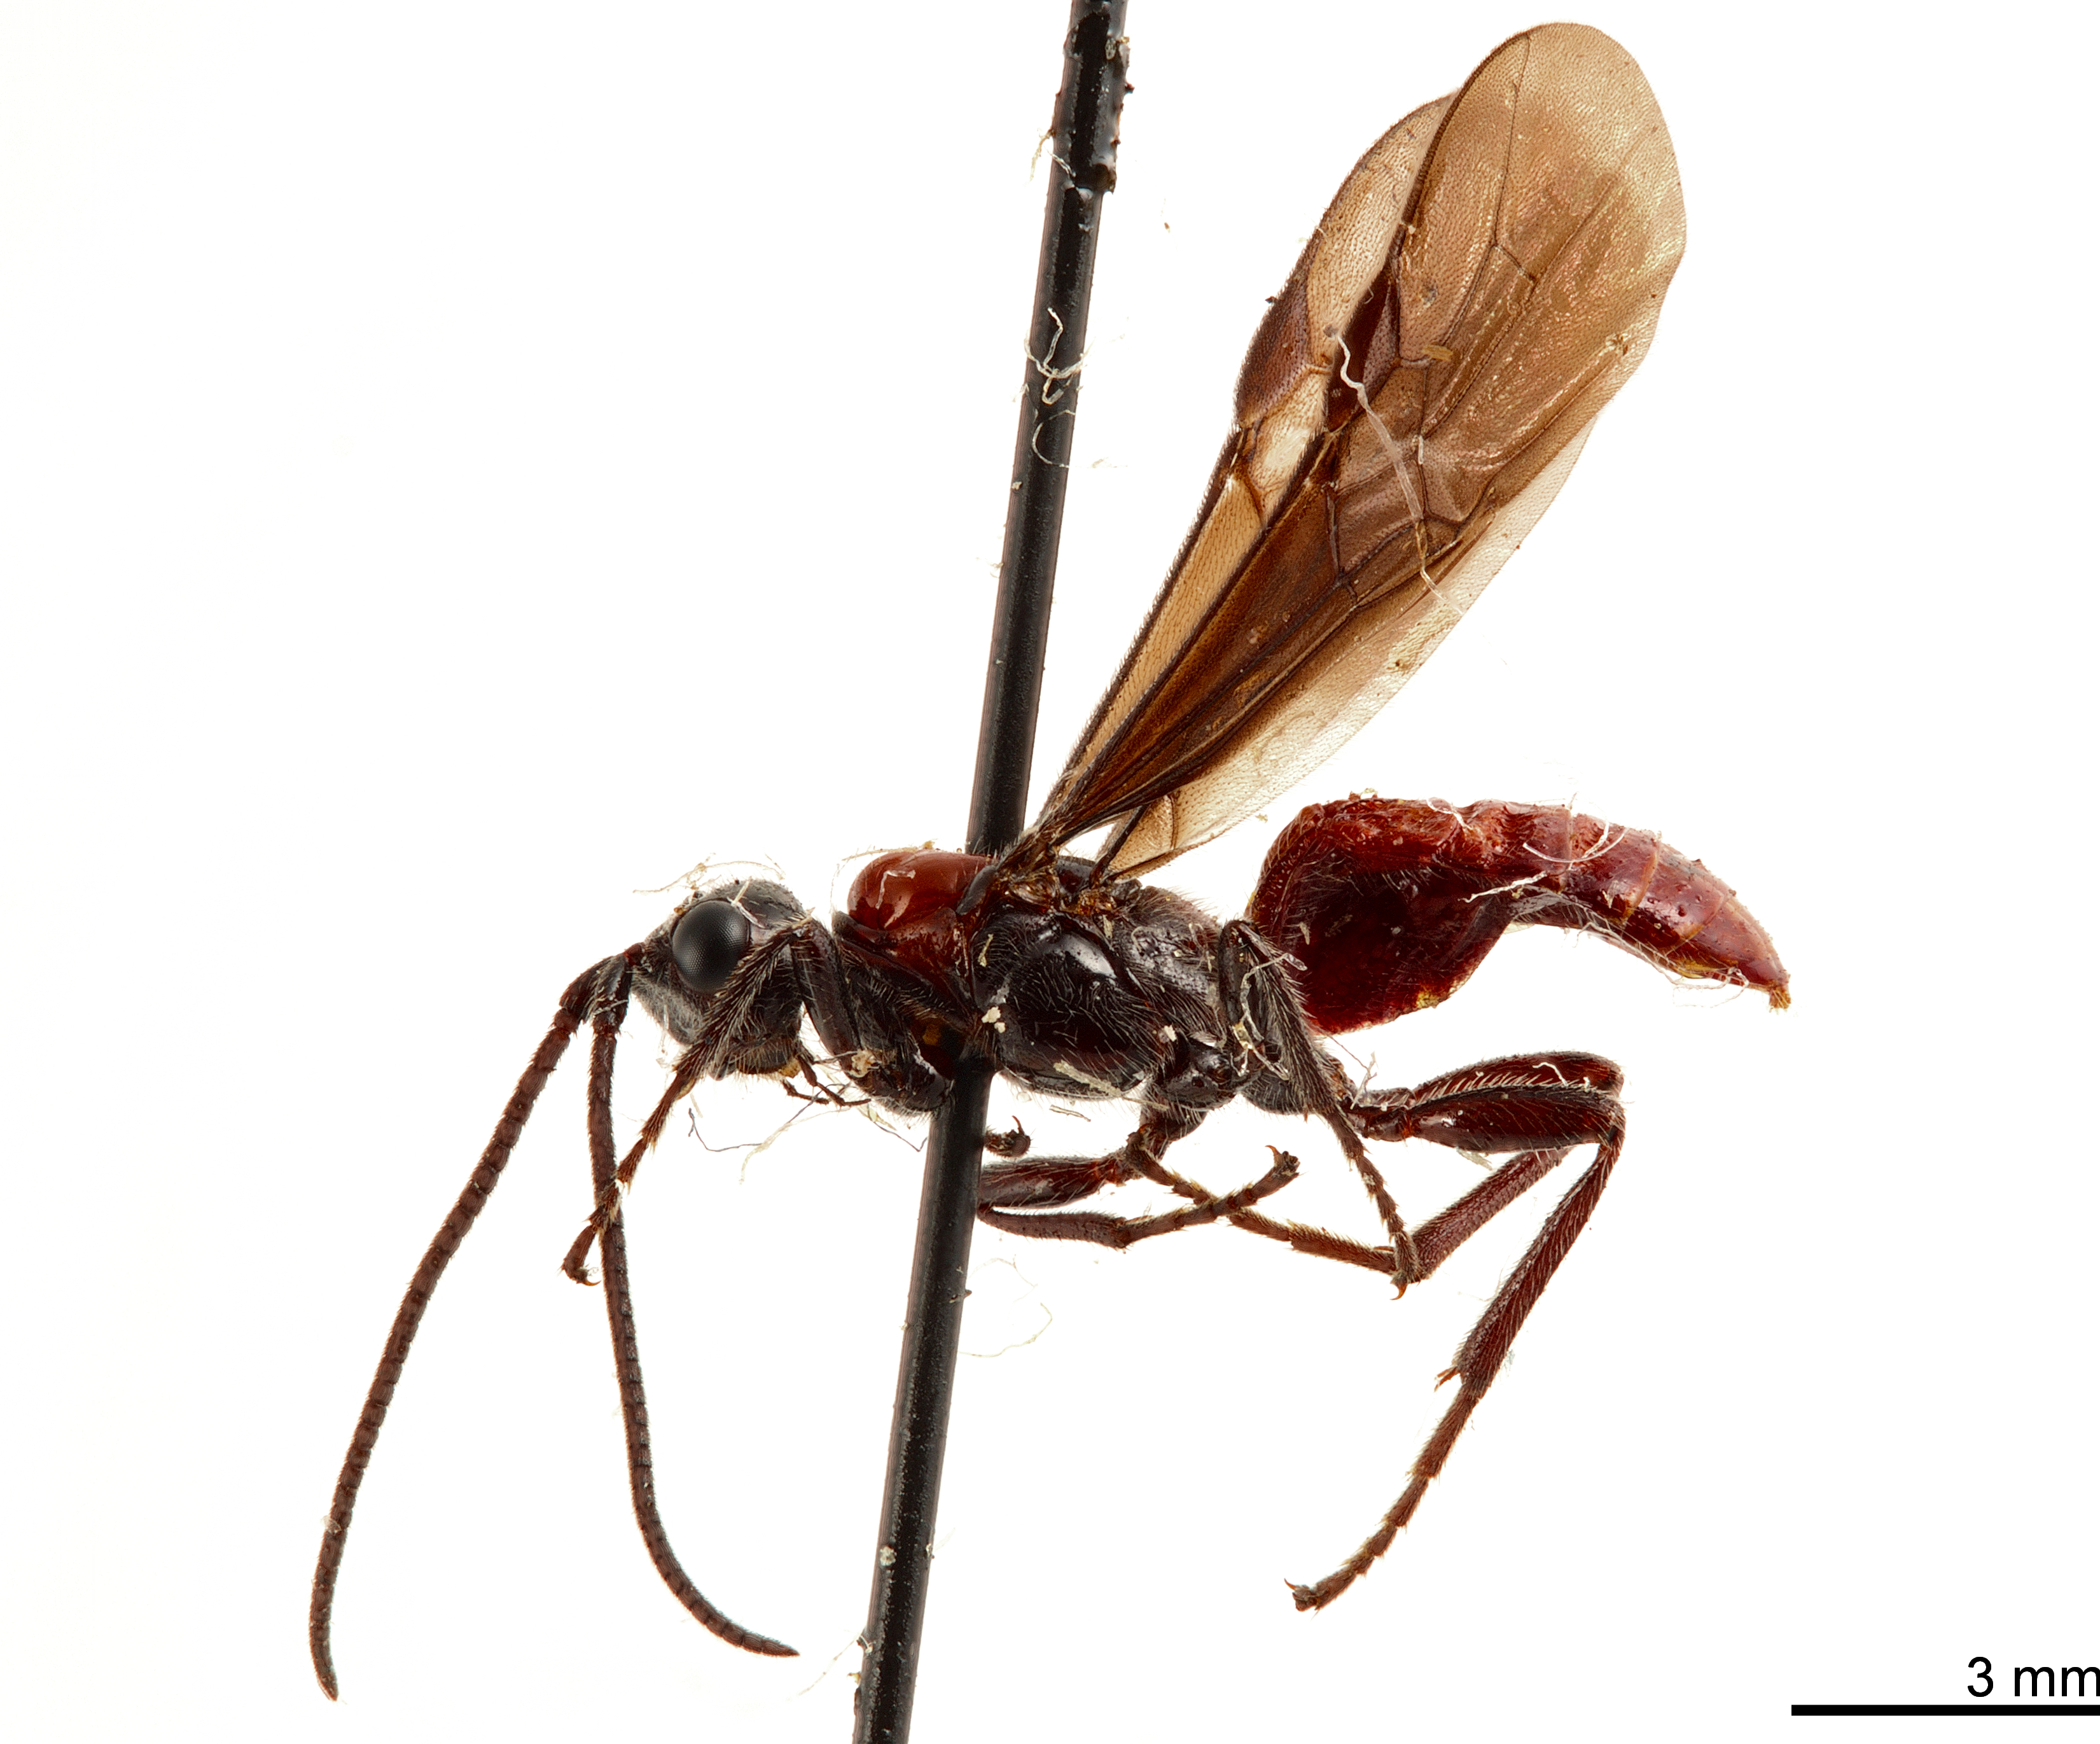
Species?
Alienoclypeus insolitus
